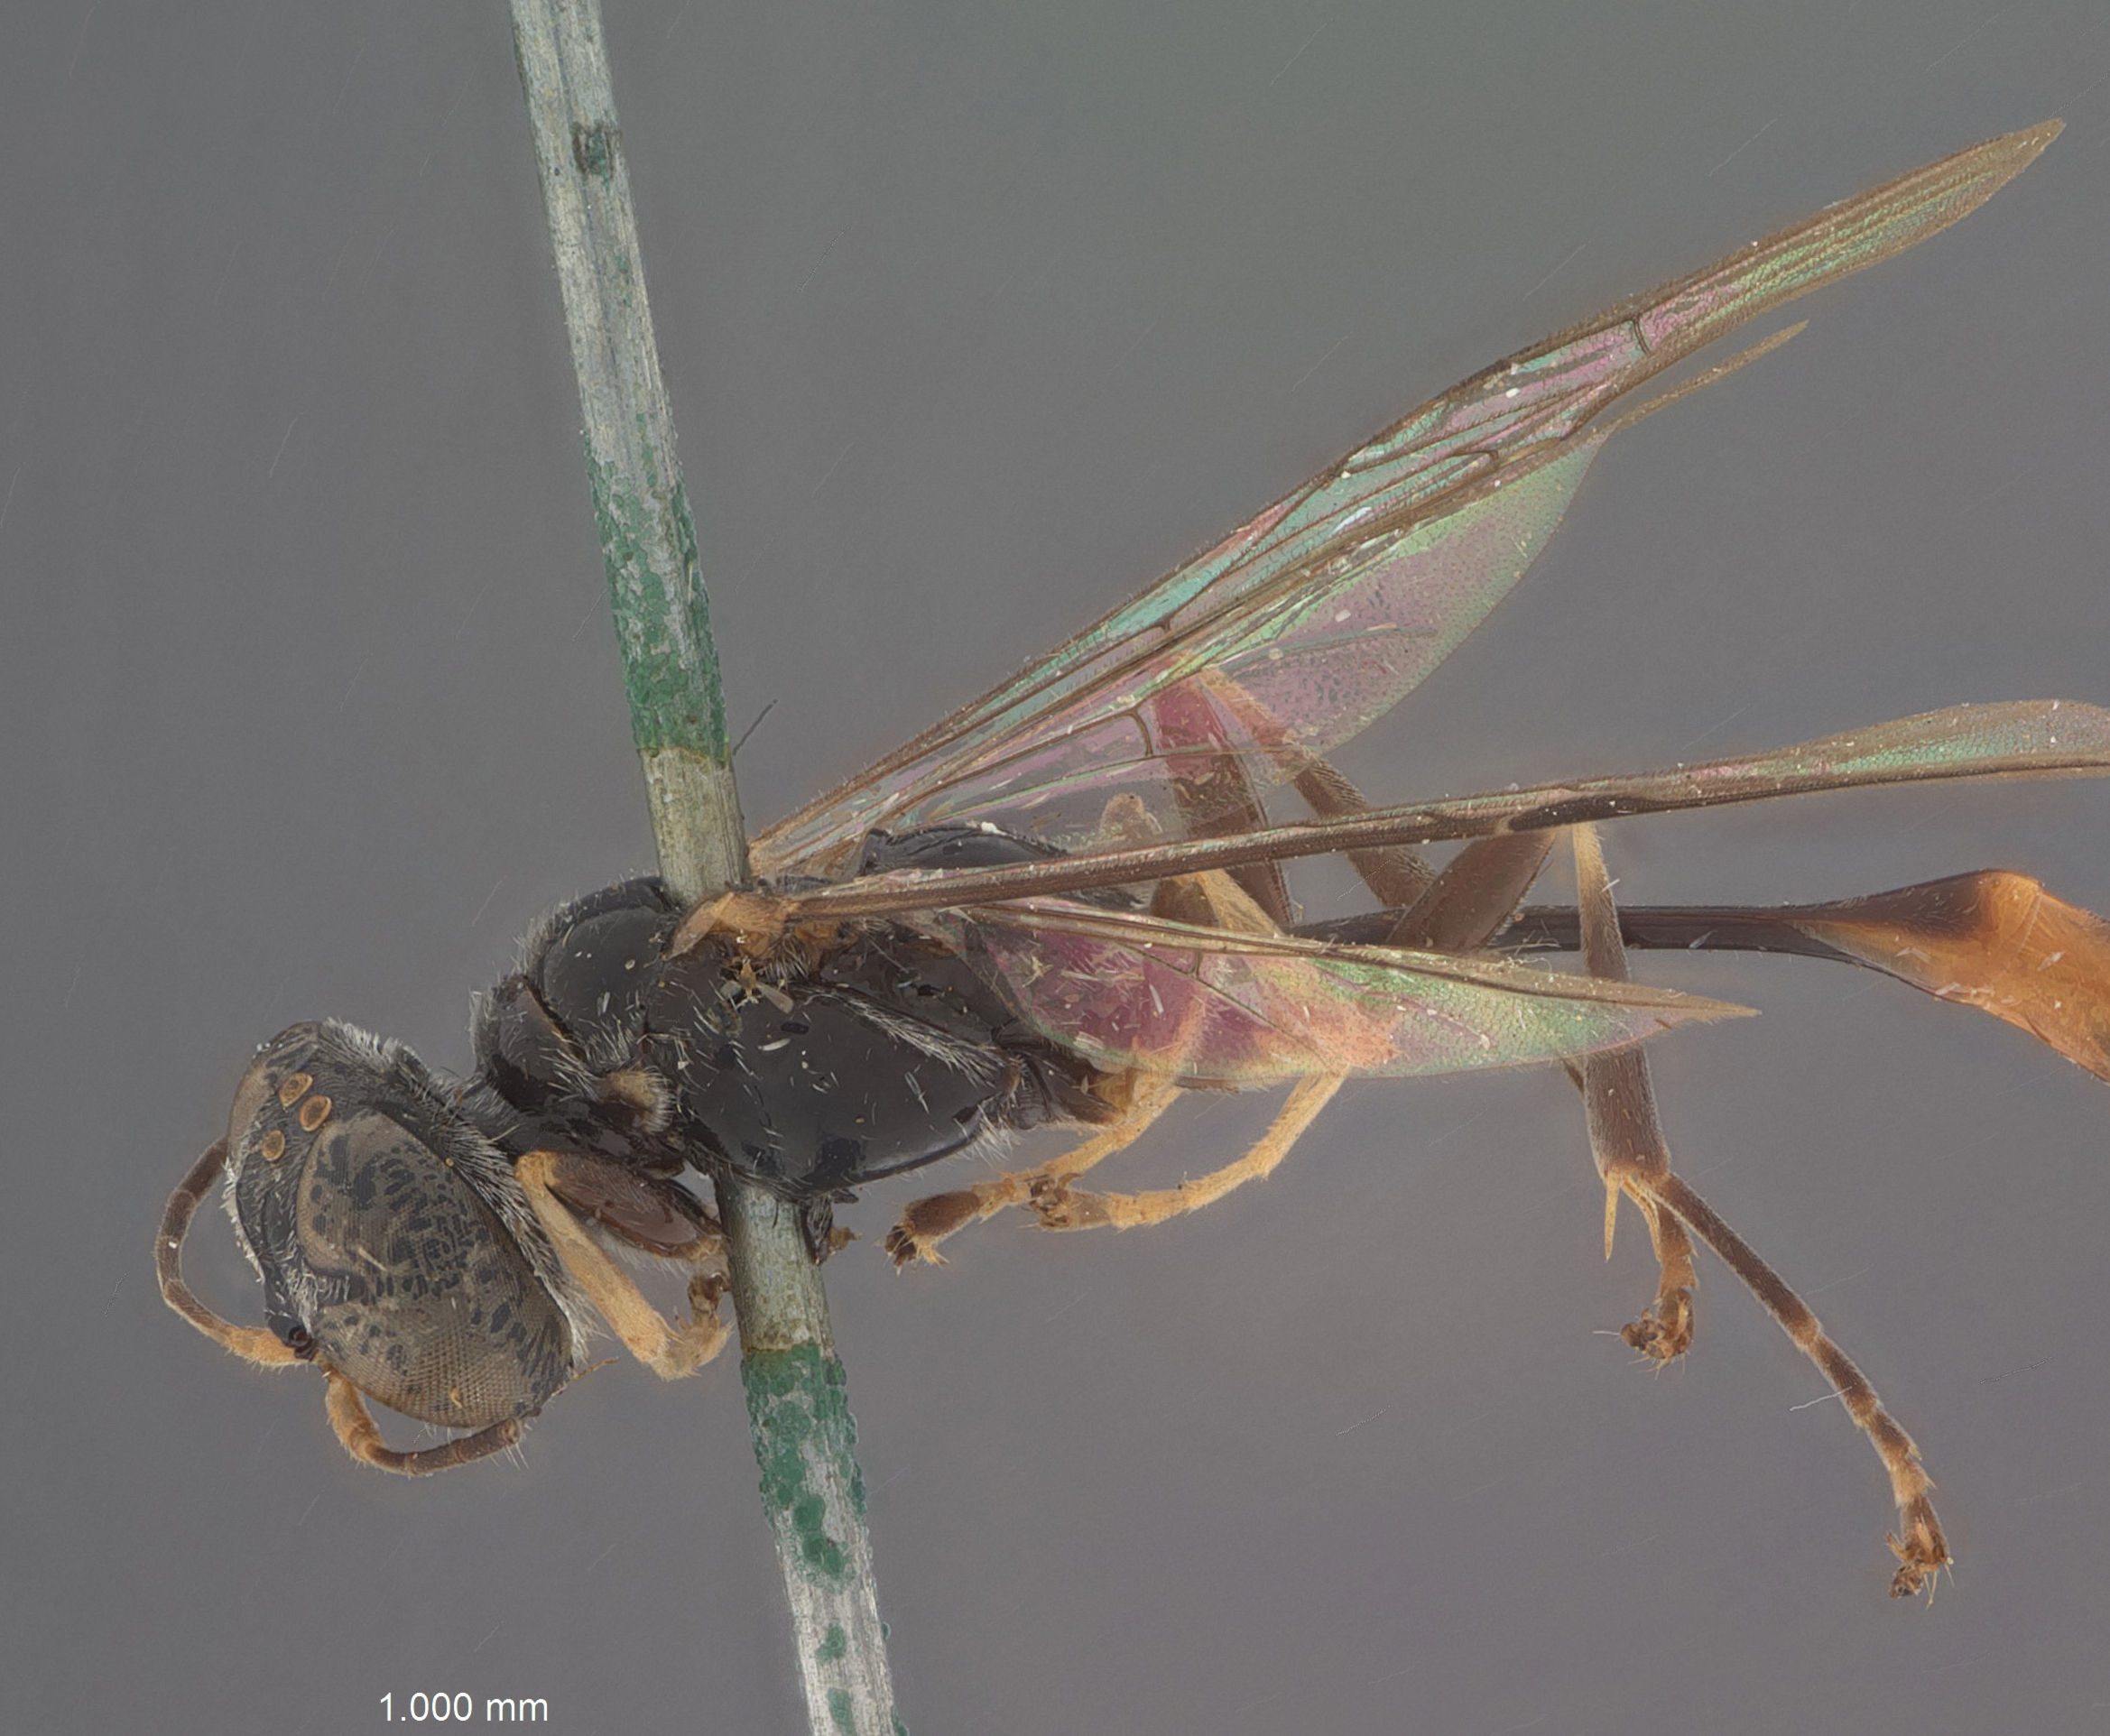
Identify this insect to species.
Trypoxylon tomi
